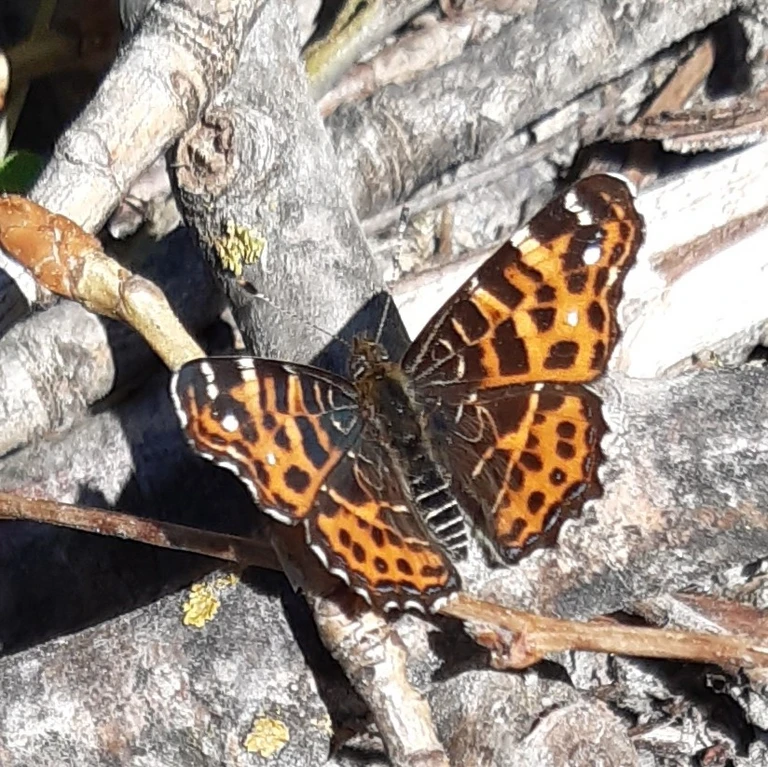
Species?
Araschnia levana
